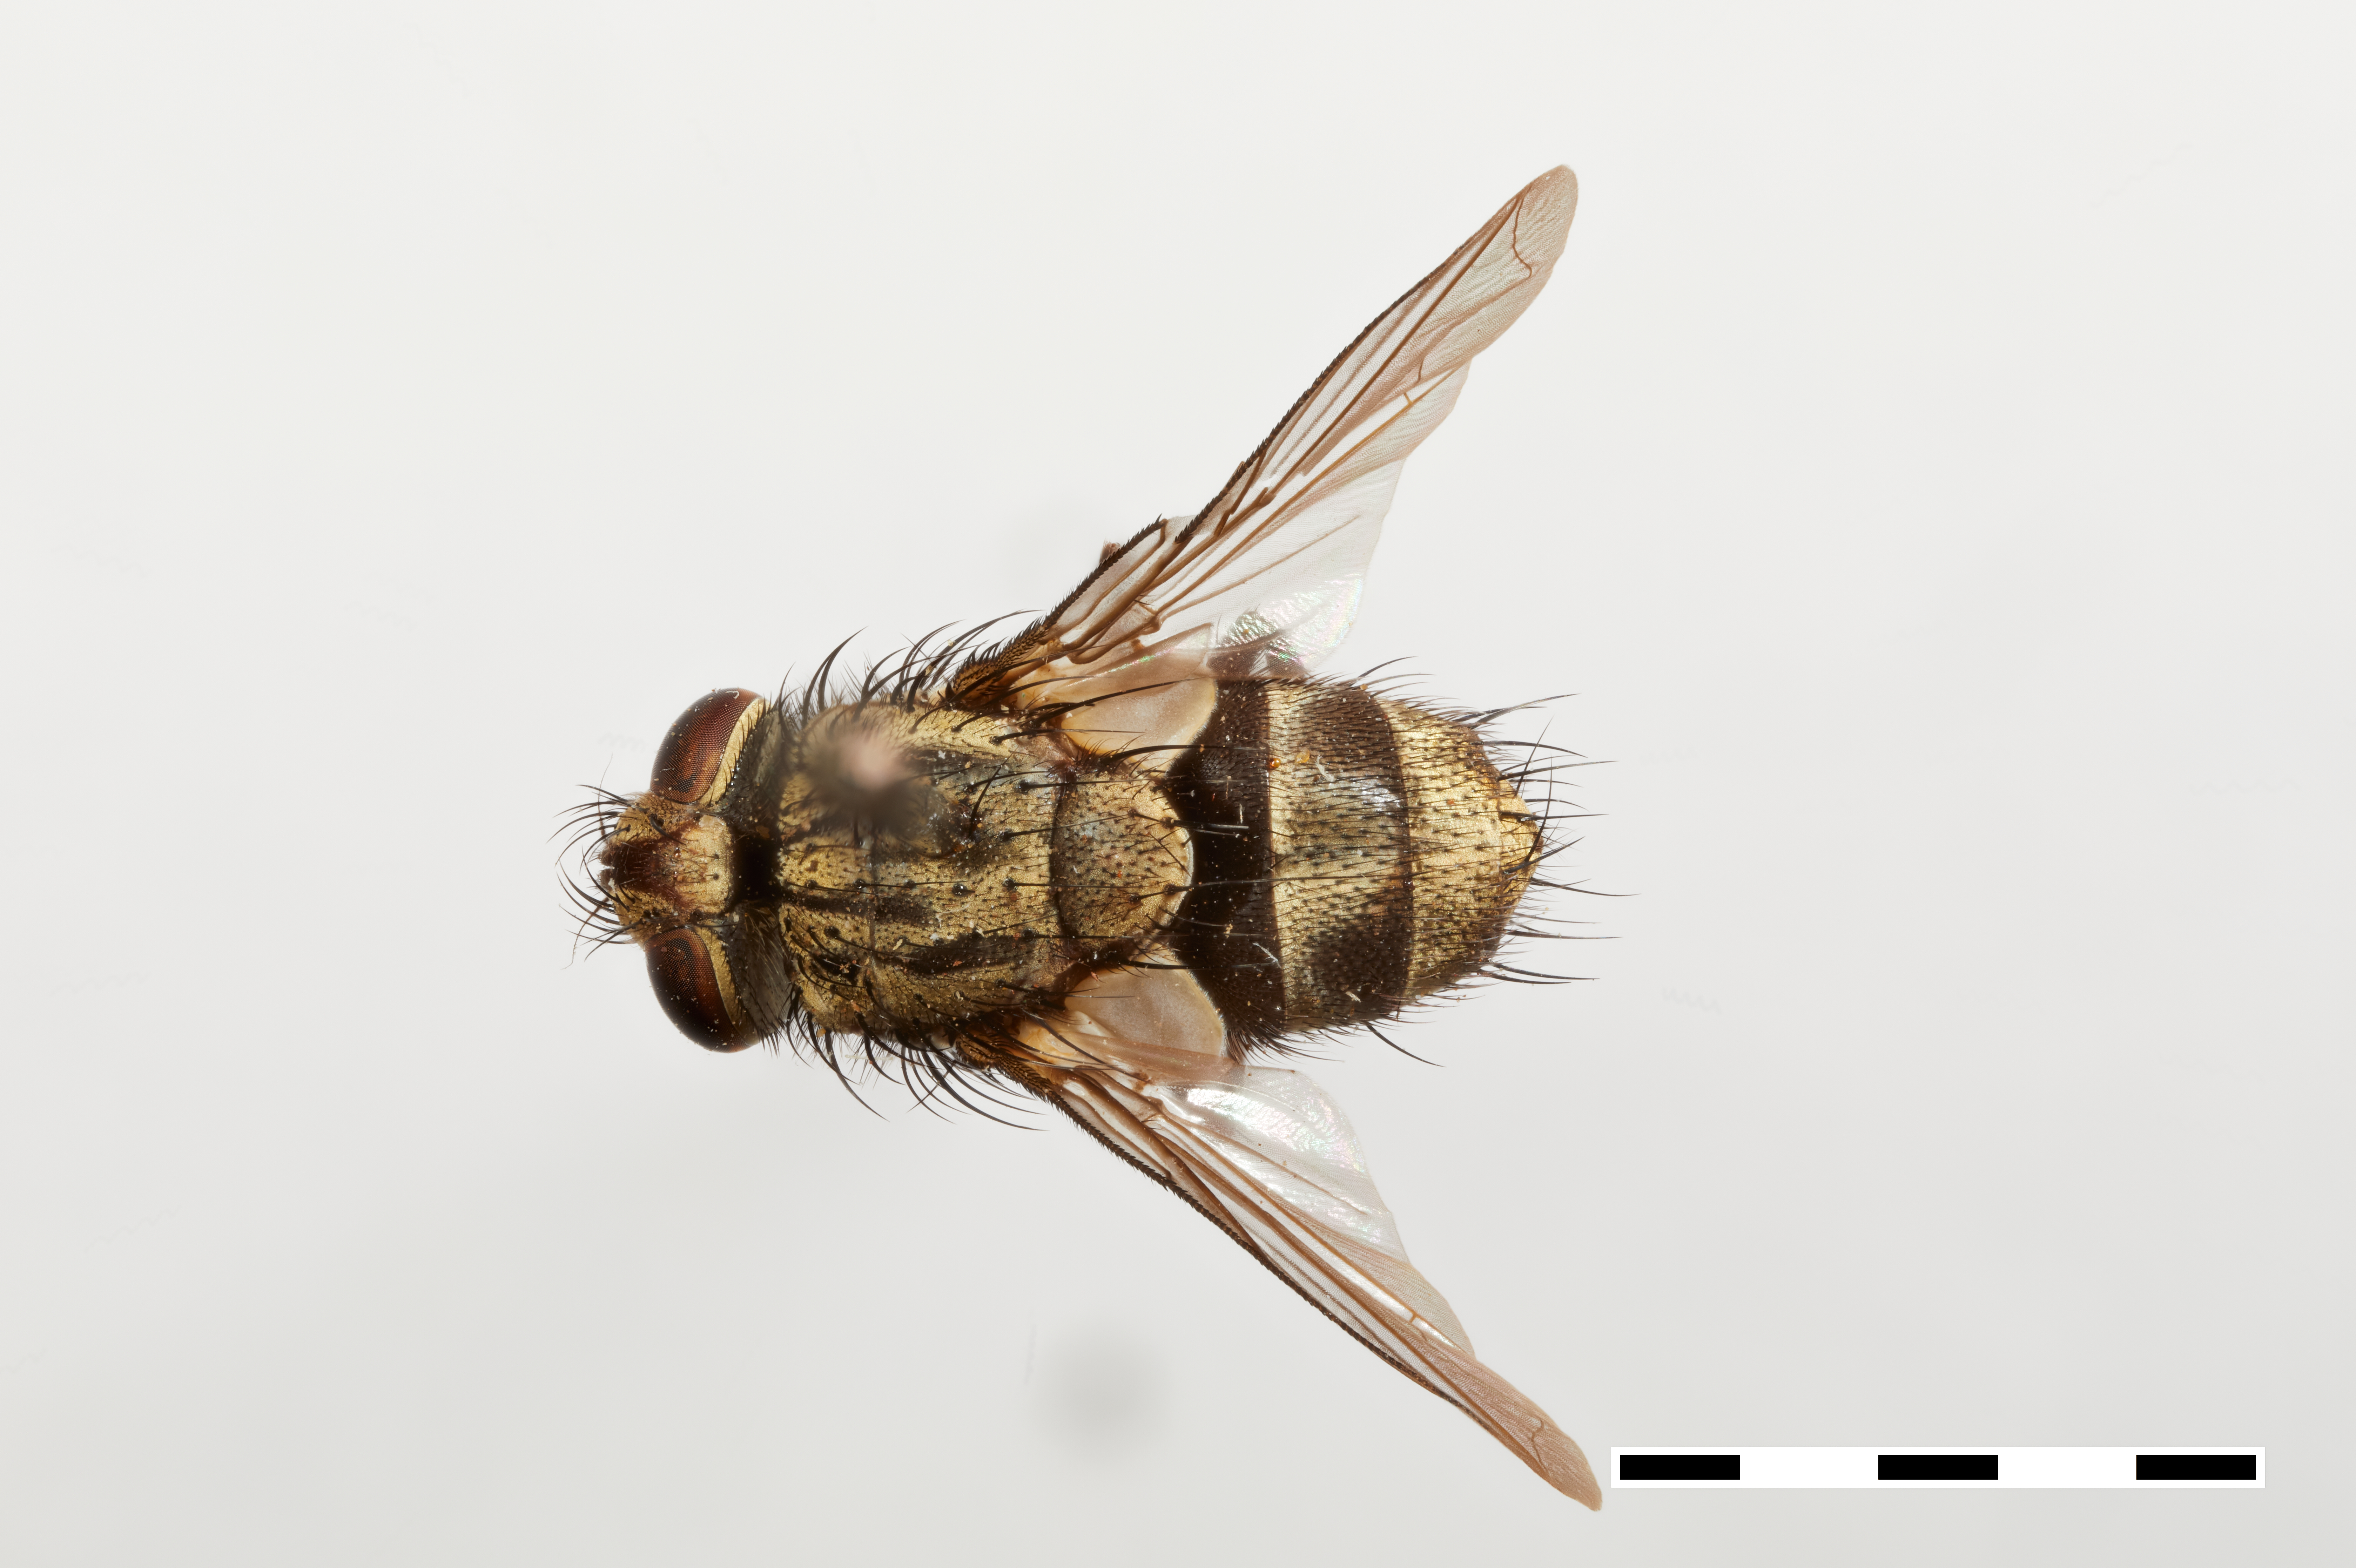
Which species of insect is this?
Thysanomyia peruana
